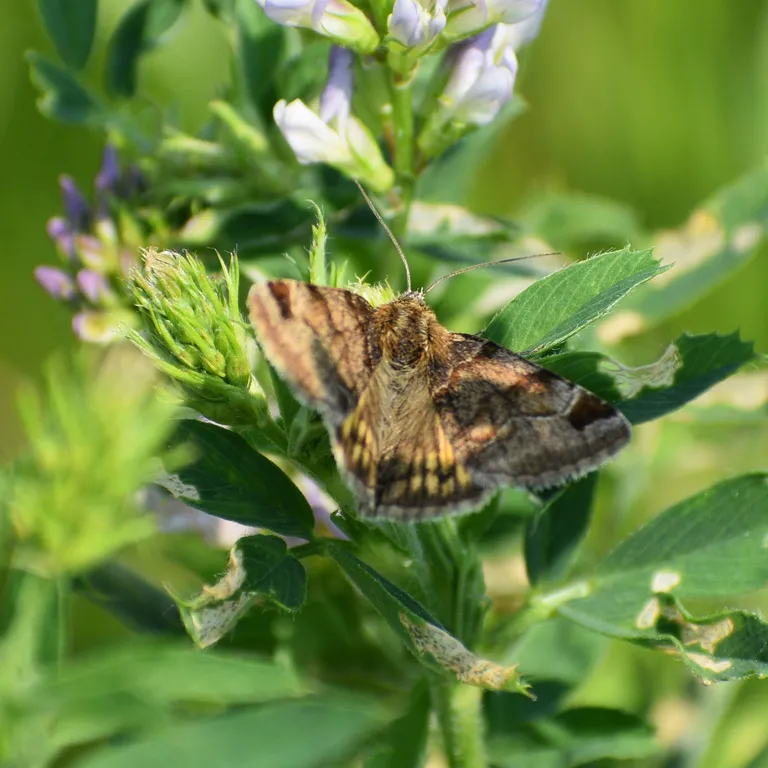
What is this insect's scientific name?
Euclidia glyphica
